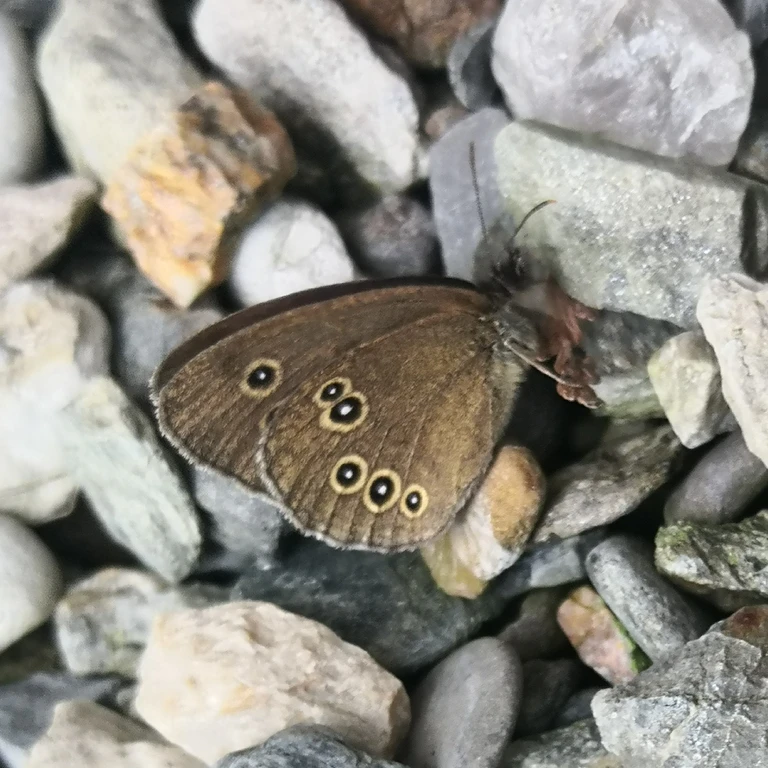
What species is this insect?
Aphantopus hyperantus
